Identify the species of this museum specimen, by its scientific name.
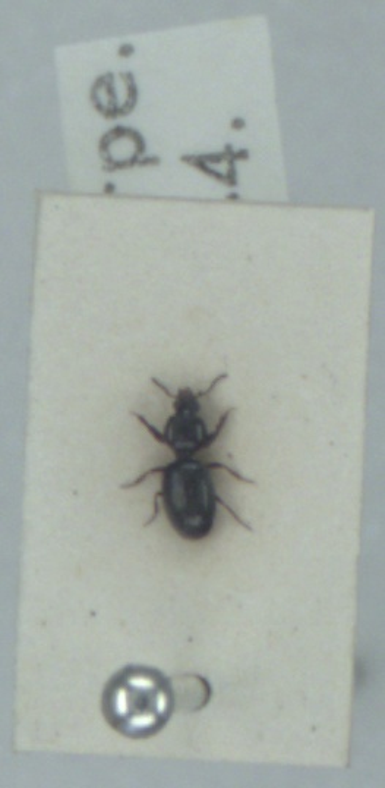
Dyschirius globosus
